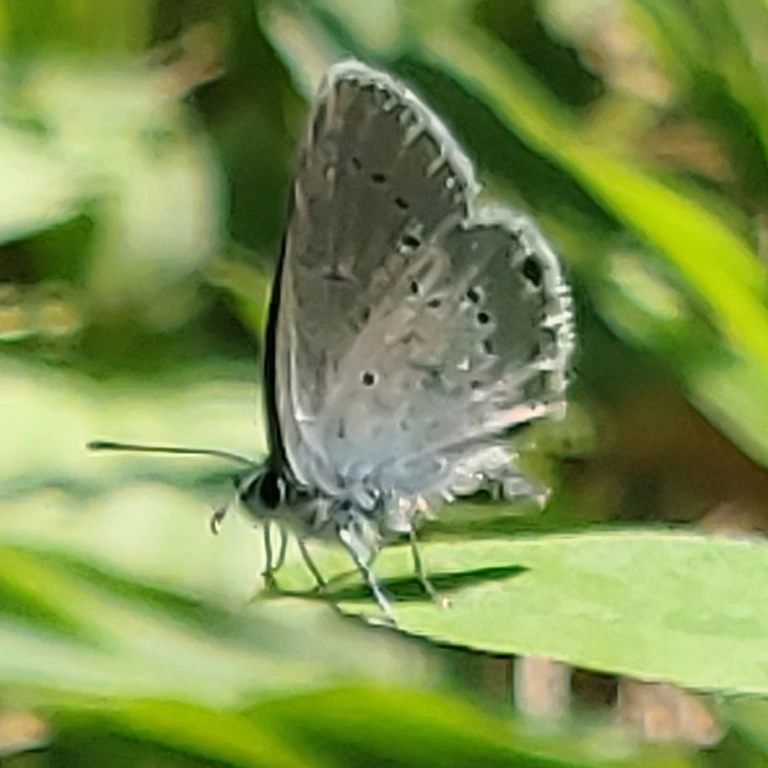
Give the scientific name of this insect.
Cupido minimus
